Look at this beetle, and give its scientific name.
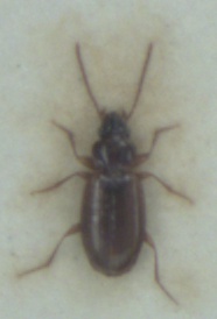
Trechus quadristriatus
